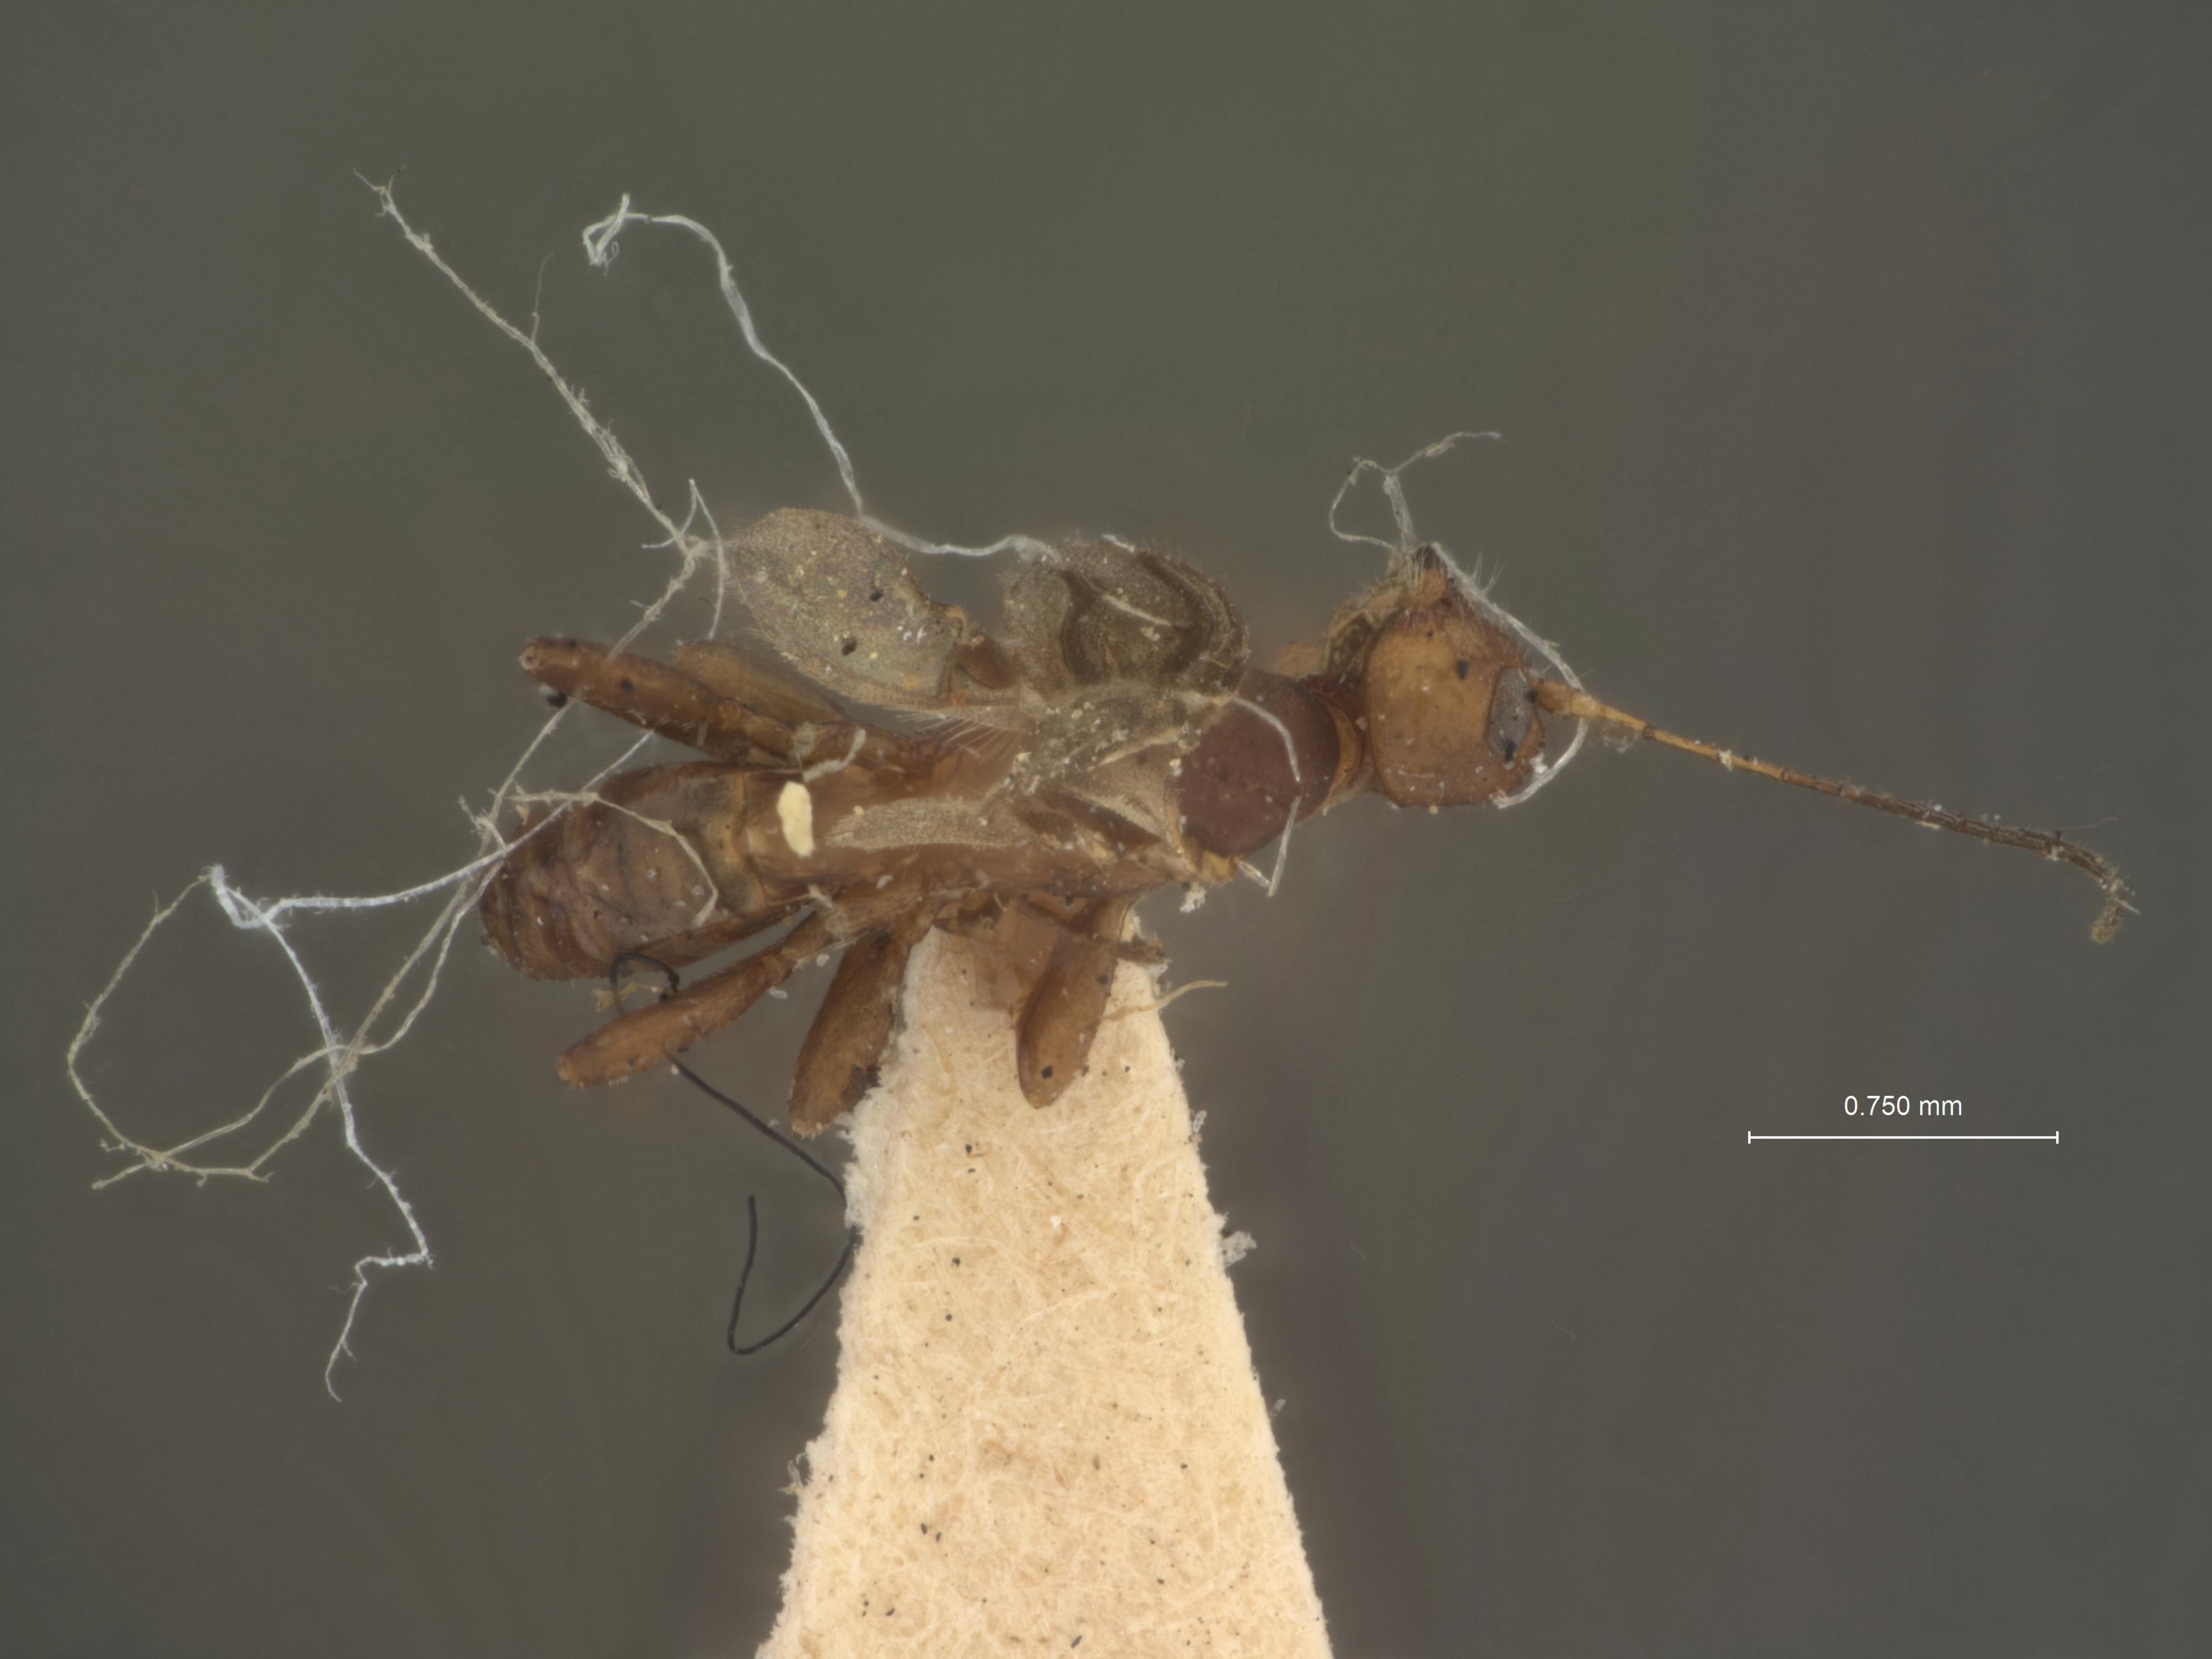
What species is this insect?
Caenopachys scolytivora
